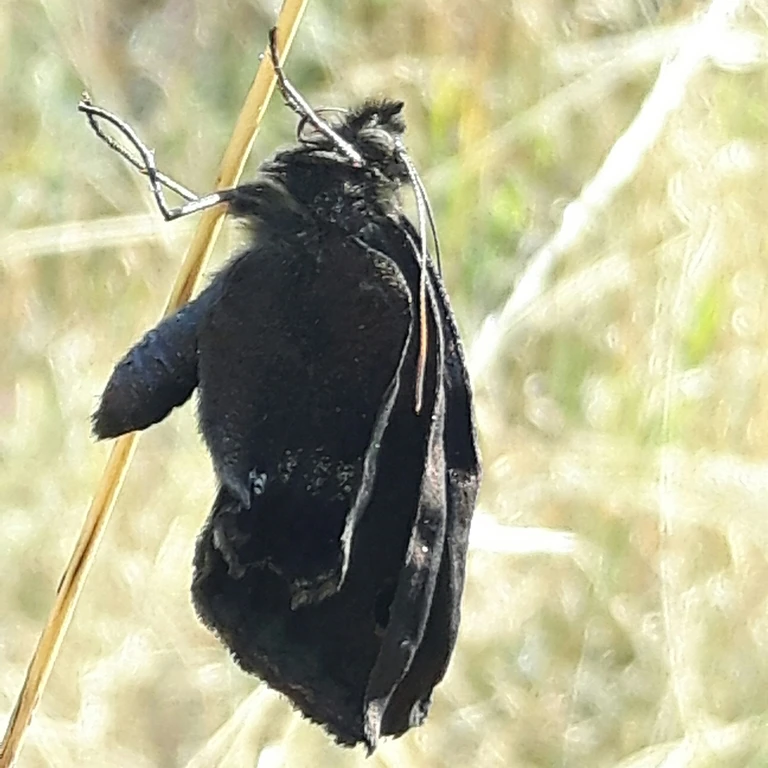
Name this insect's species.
Minois dryas
